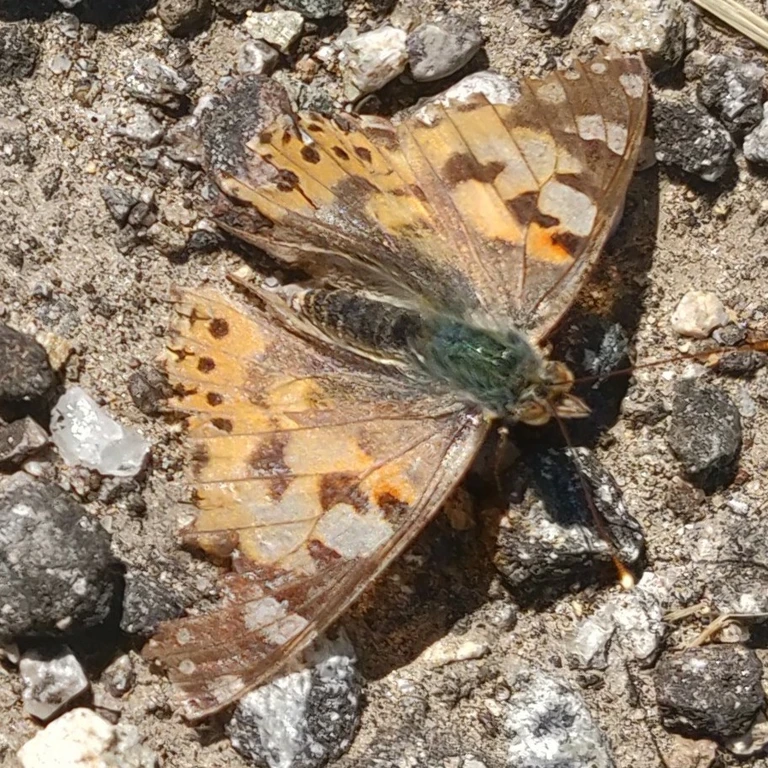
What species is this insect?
Vanessa cardui
